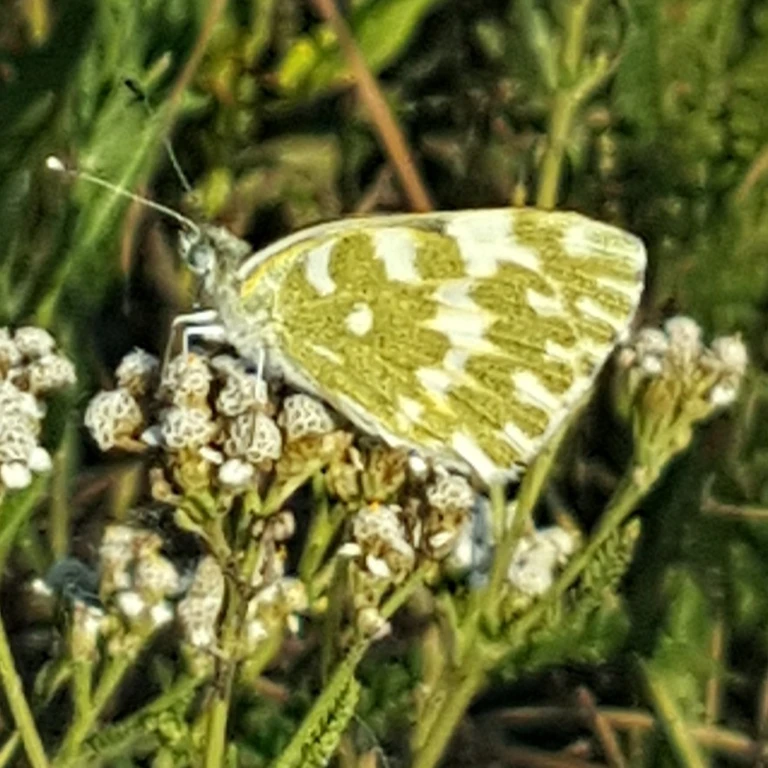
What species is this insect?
Pontia edusa
